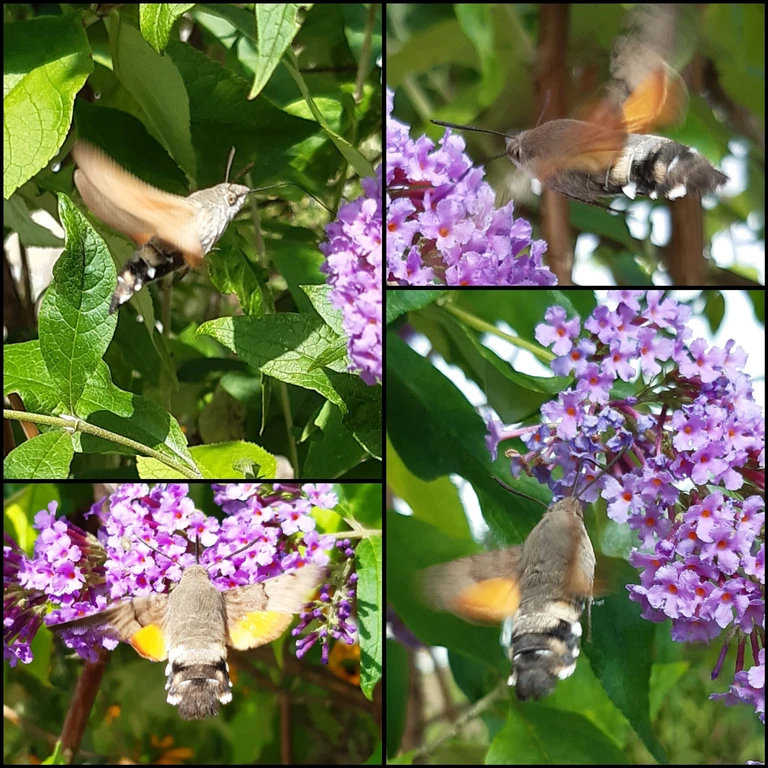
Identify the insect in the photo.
Macroglossum stellatarum
